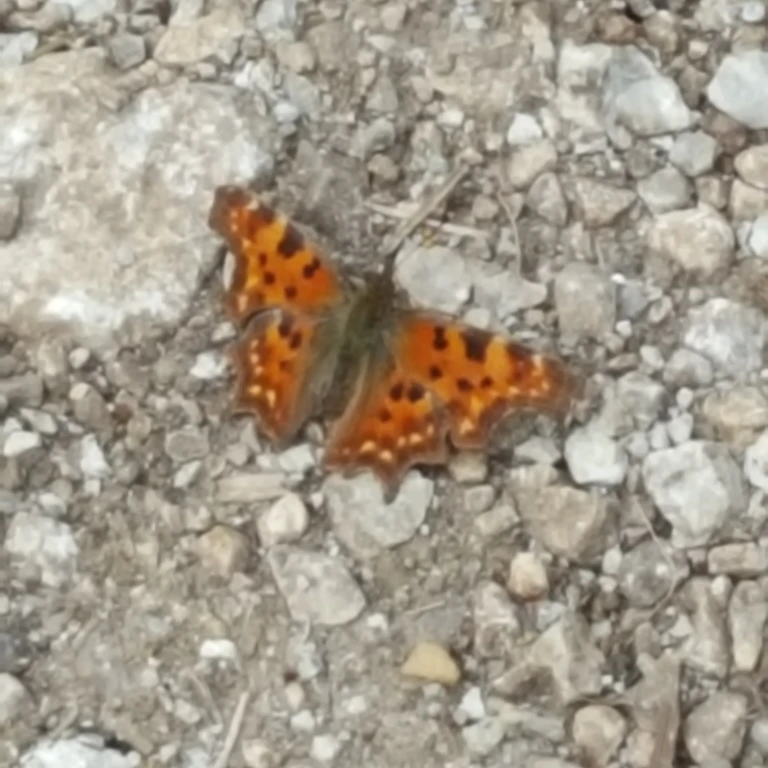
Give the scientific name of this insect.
Polygonia c-album
